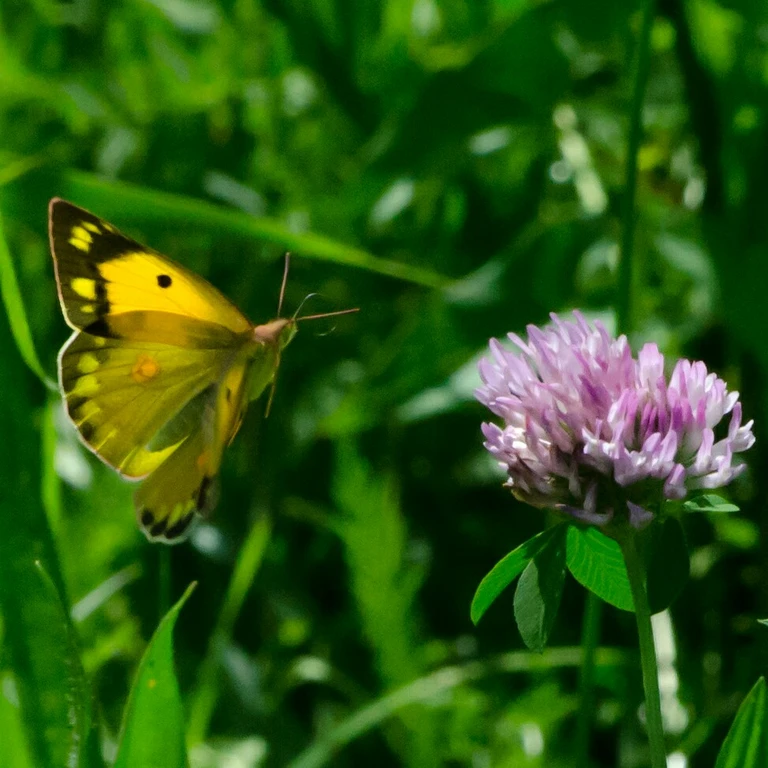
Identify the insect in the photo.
Colias croceus
